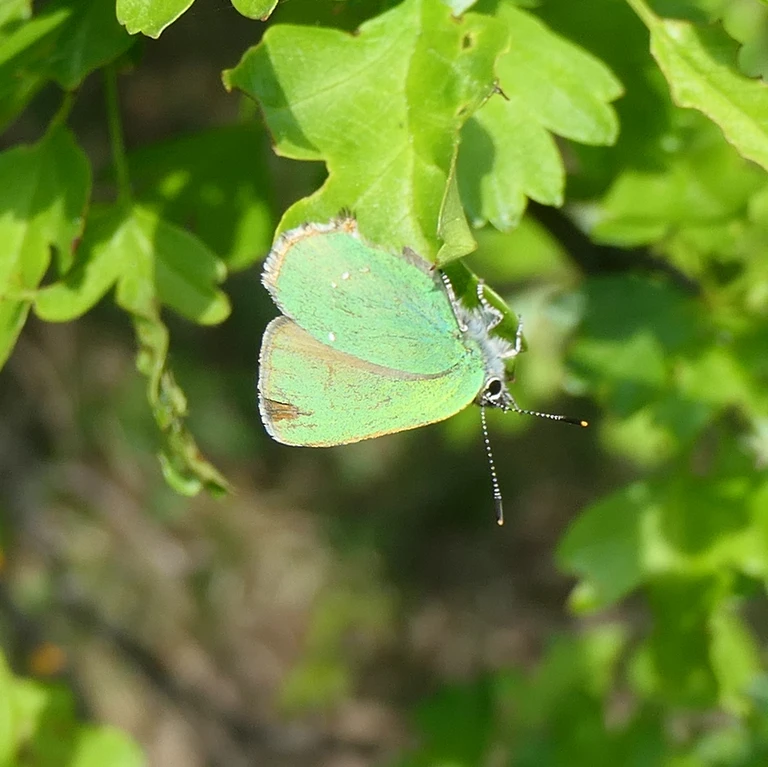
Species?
Callophrys rubi
